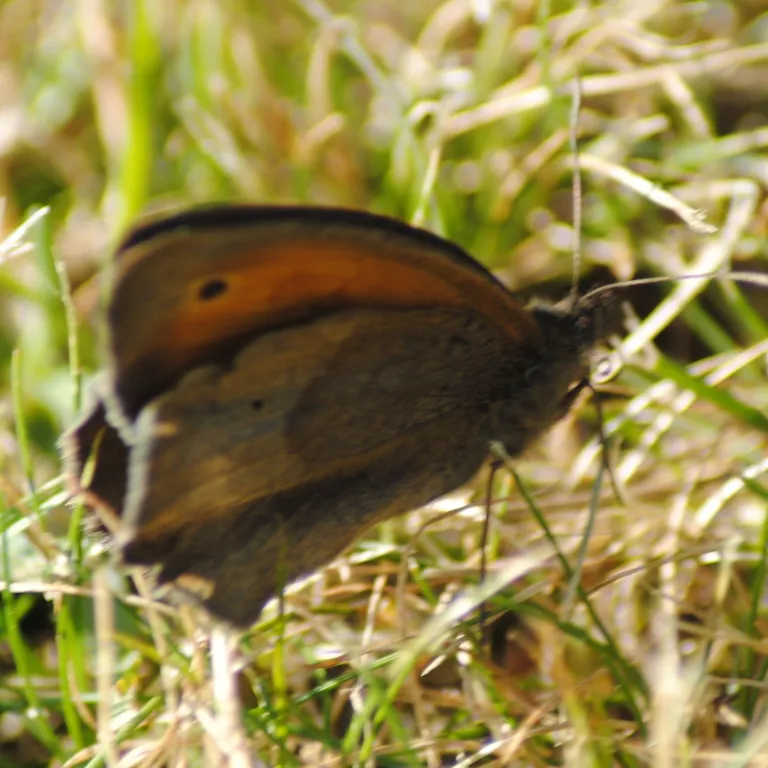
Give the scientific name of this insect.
Maniola jurtina
